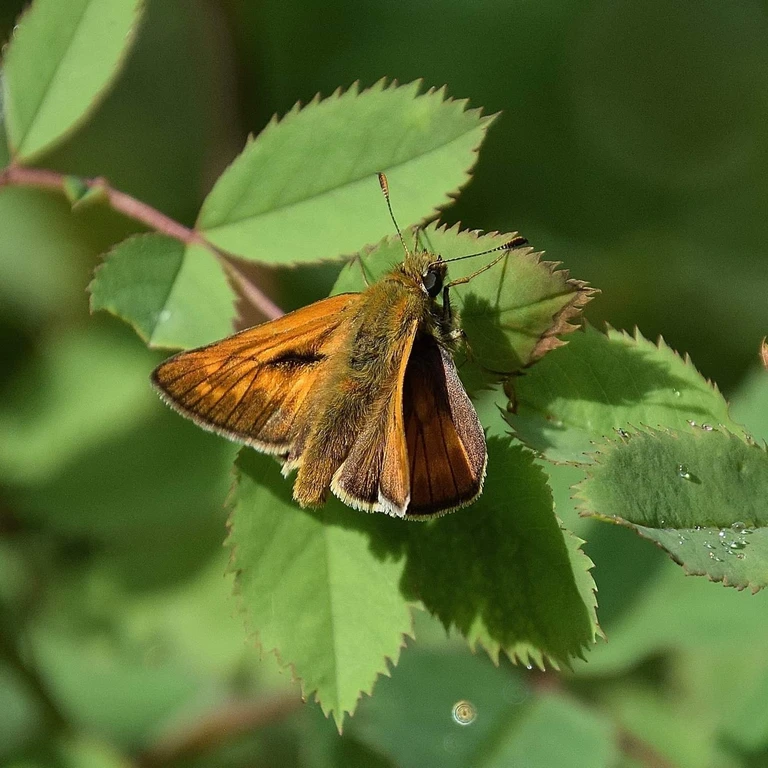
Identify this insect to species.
Ochlodes sylvanus (also Ochlodes venata)
